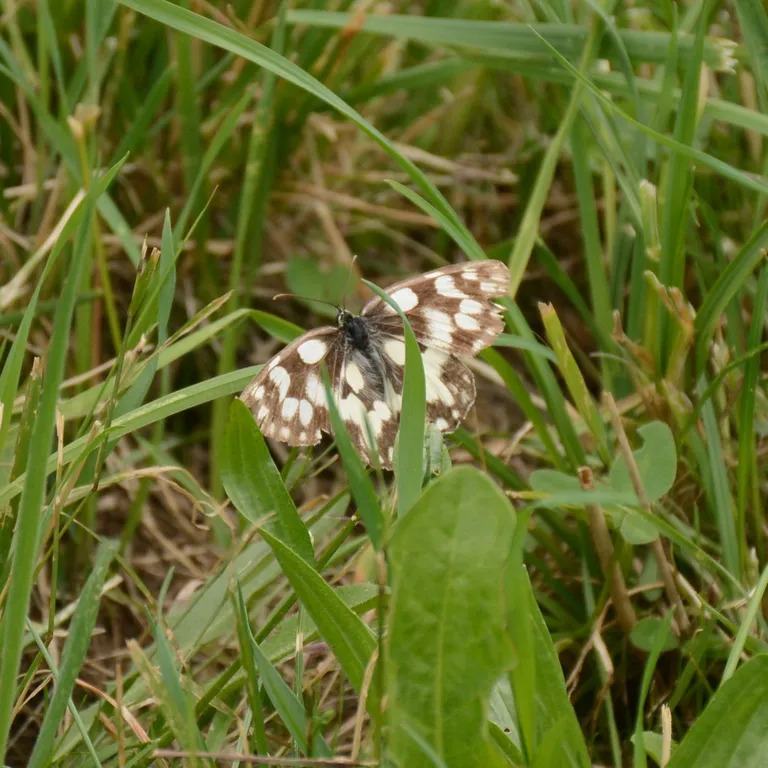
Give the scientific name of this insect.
Melanargia galathea
